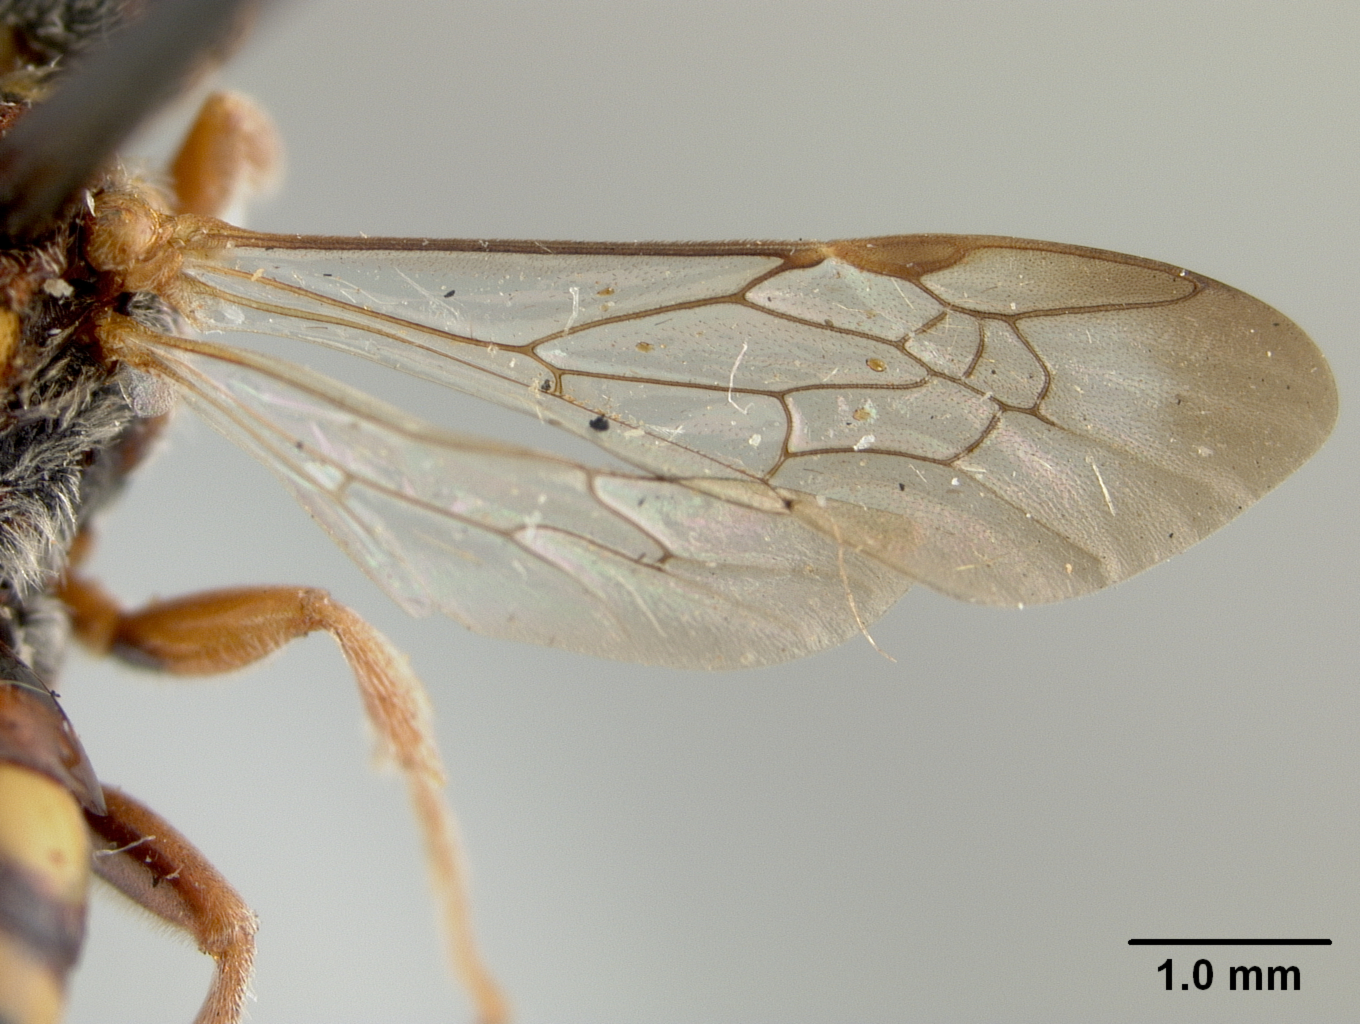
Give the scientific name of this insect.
Nomada sobrina
